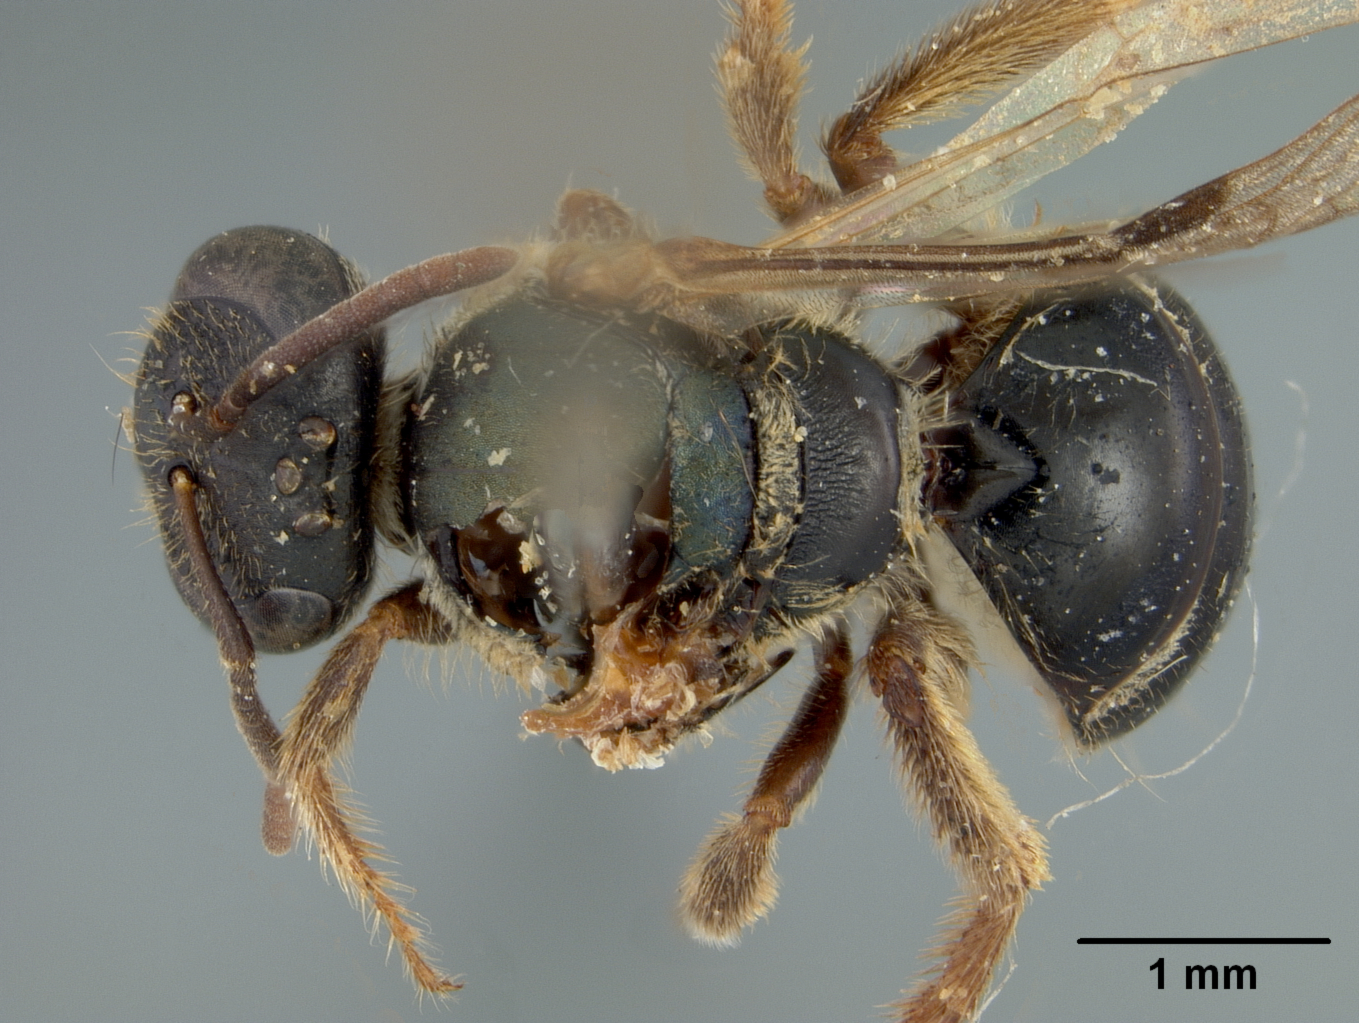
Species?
Homalictus krombeini
